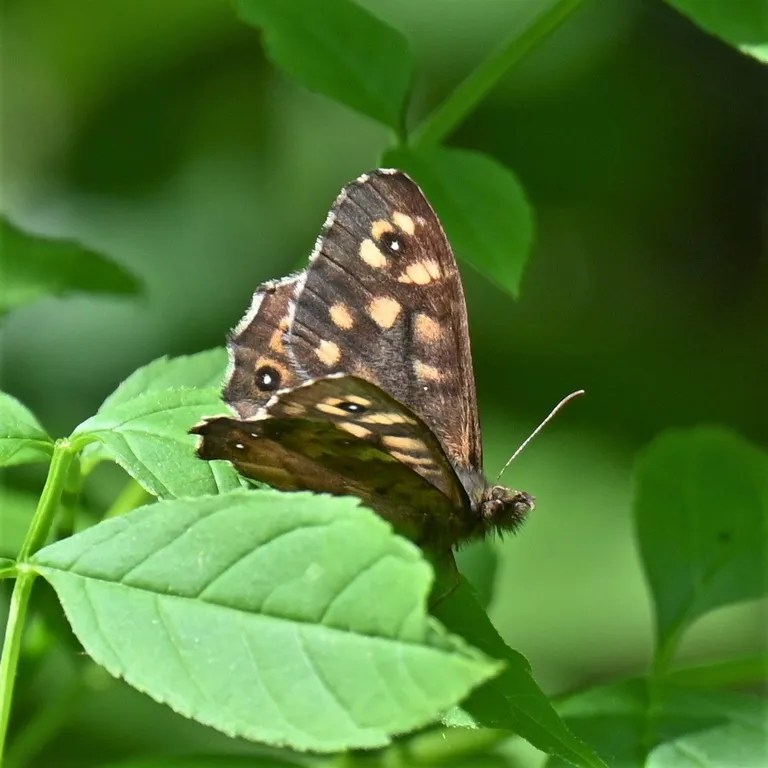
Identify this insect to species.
Pararge aegeria
